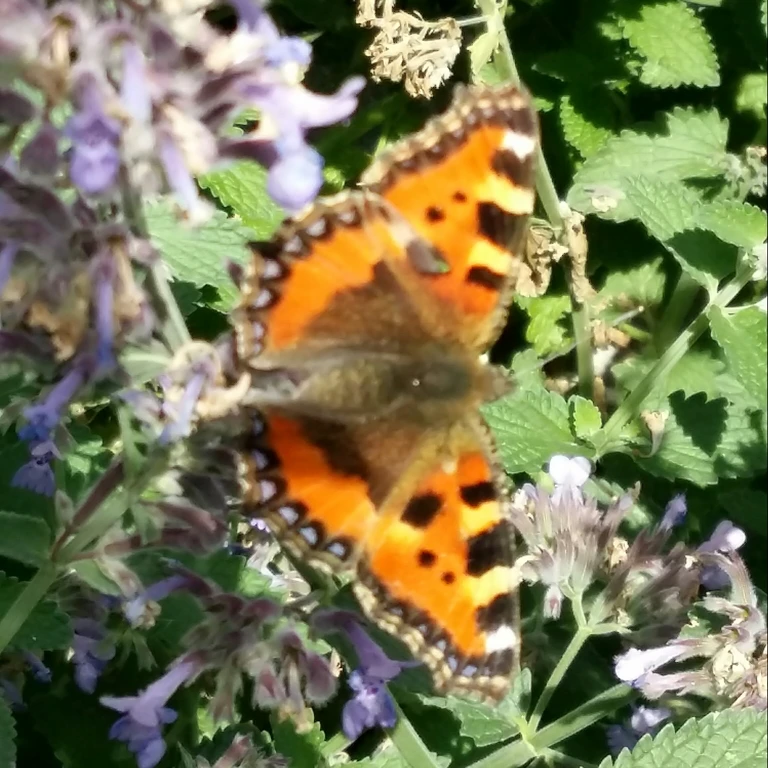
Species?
Aglais urticae
